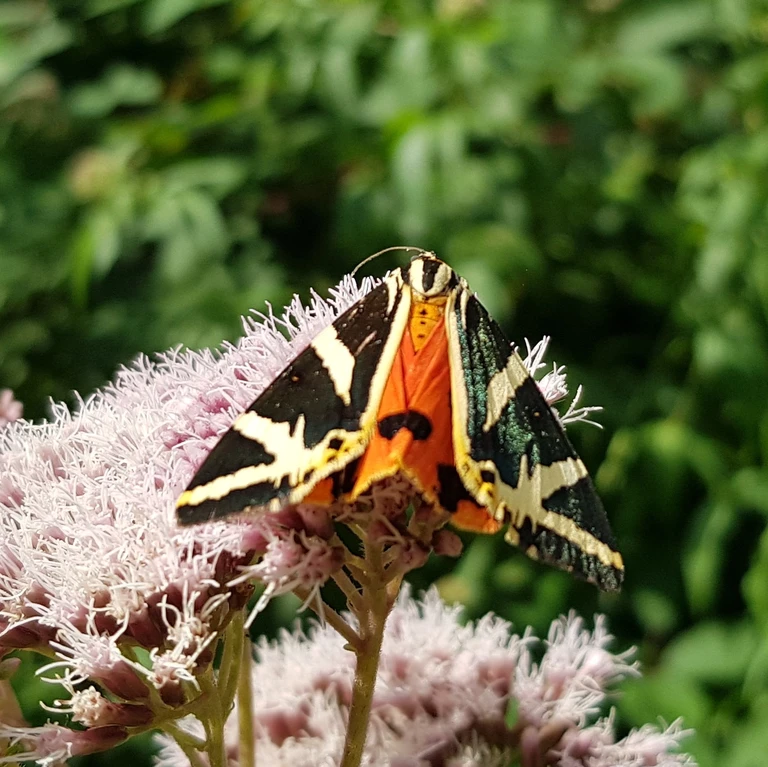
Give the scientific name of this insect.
Euplagia quadripunctaria
